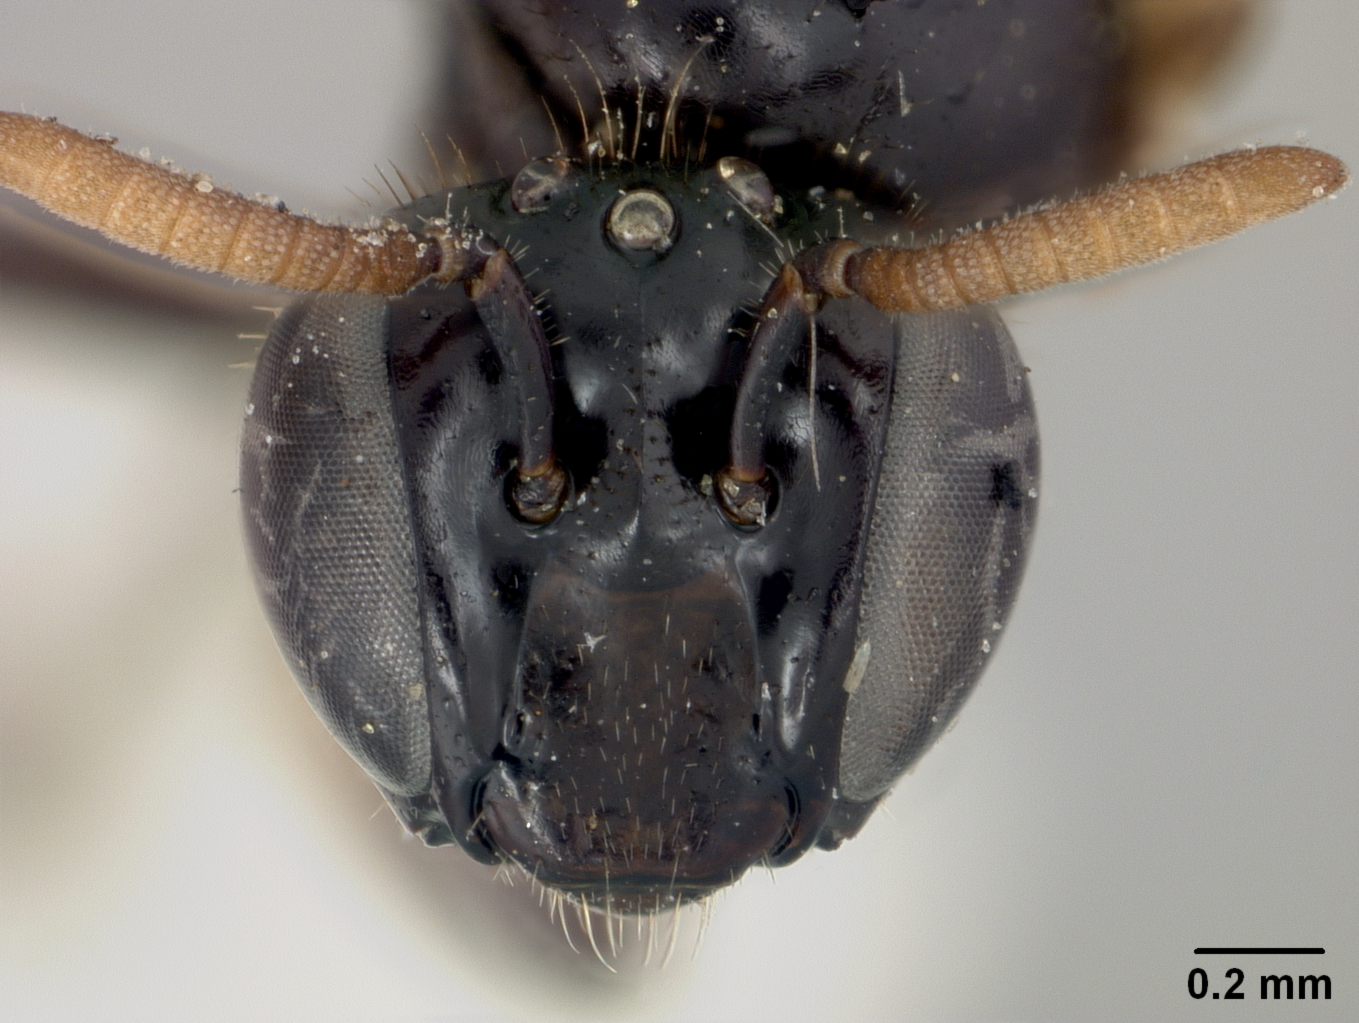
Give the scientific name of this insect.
Exoneura brisbanensis
